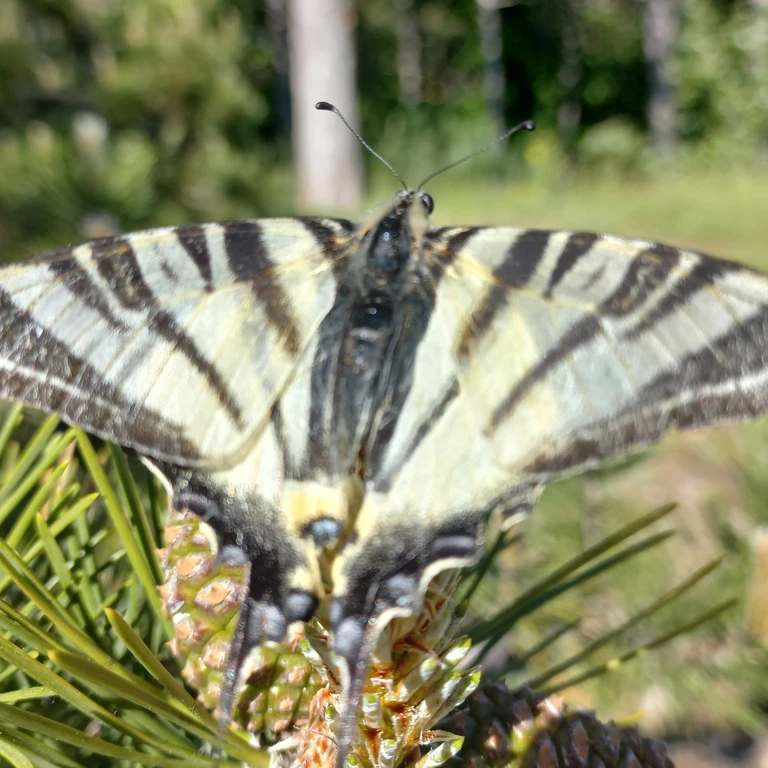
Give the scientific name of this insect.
Iphiclides podalirius
